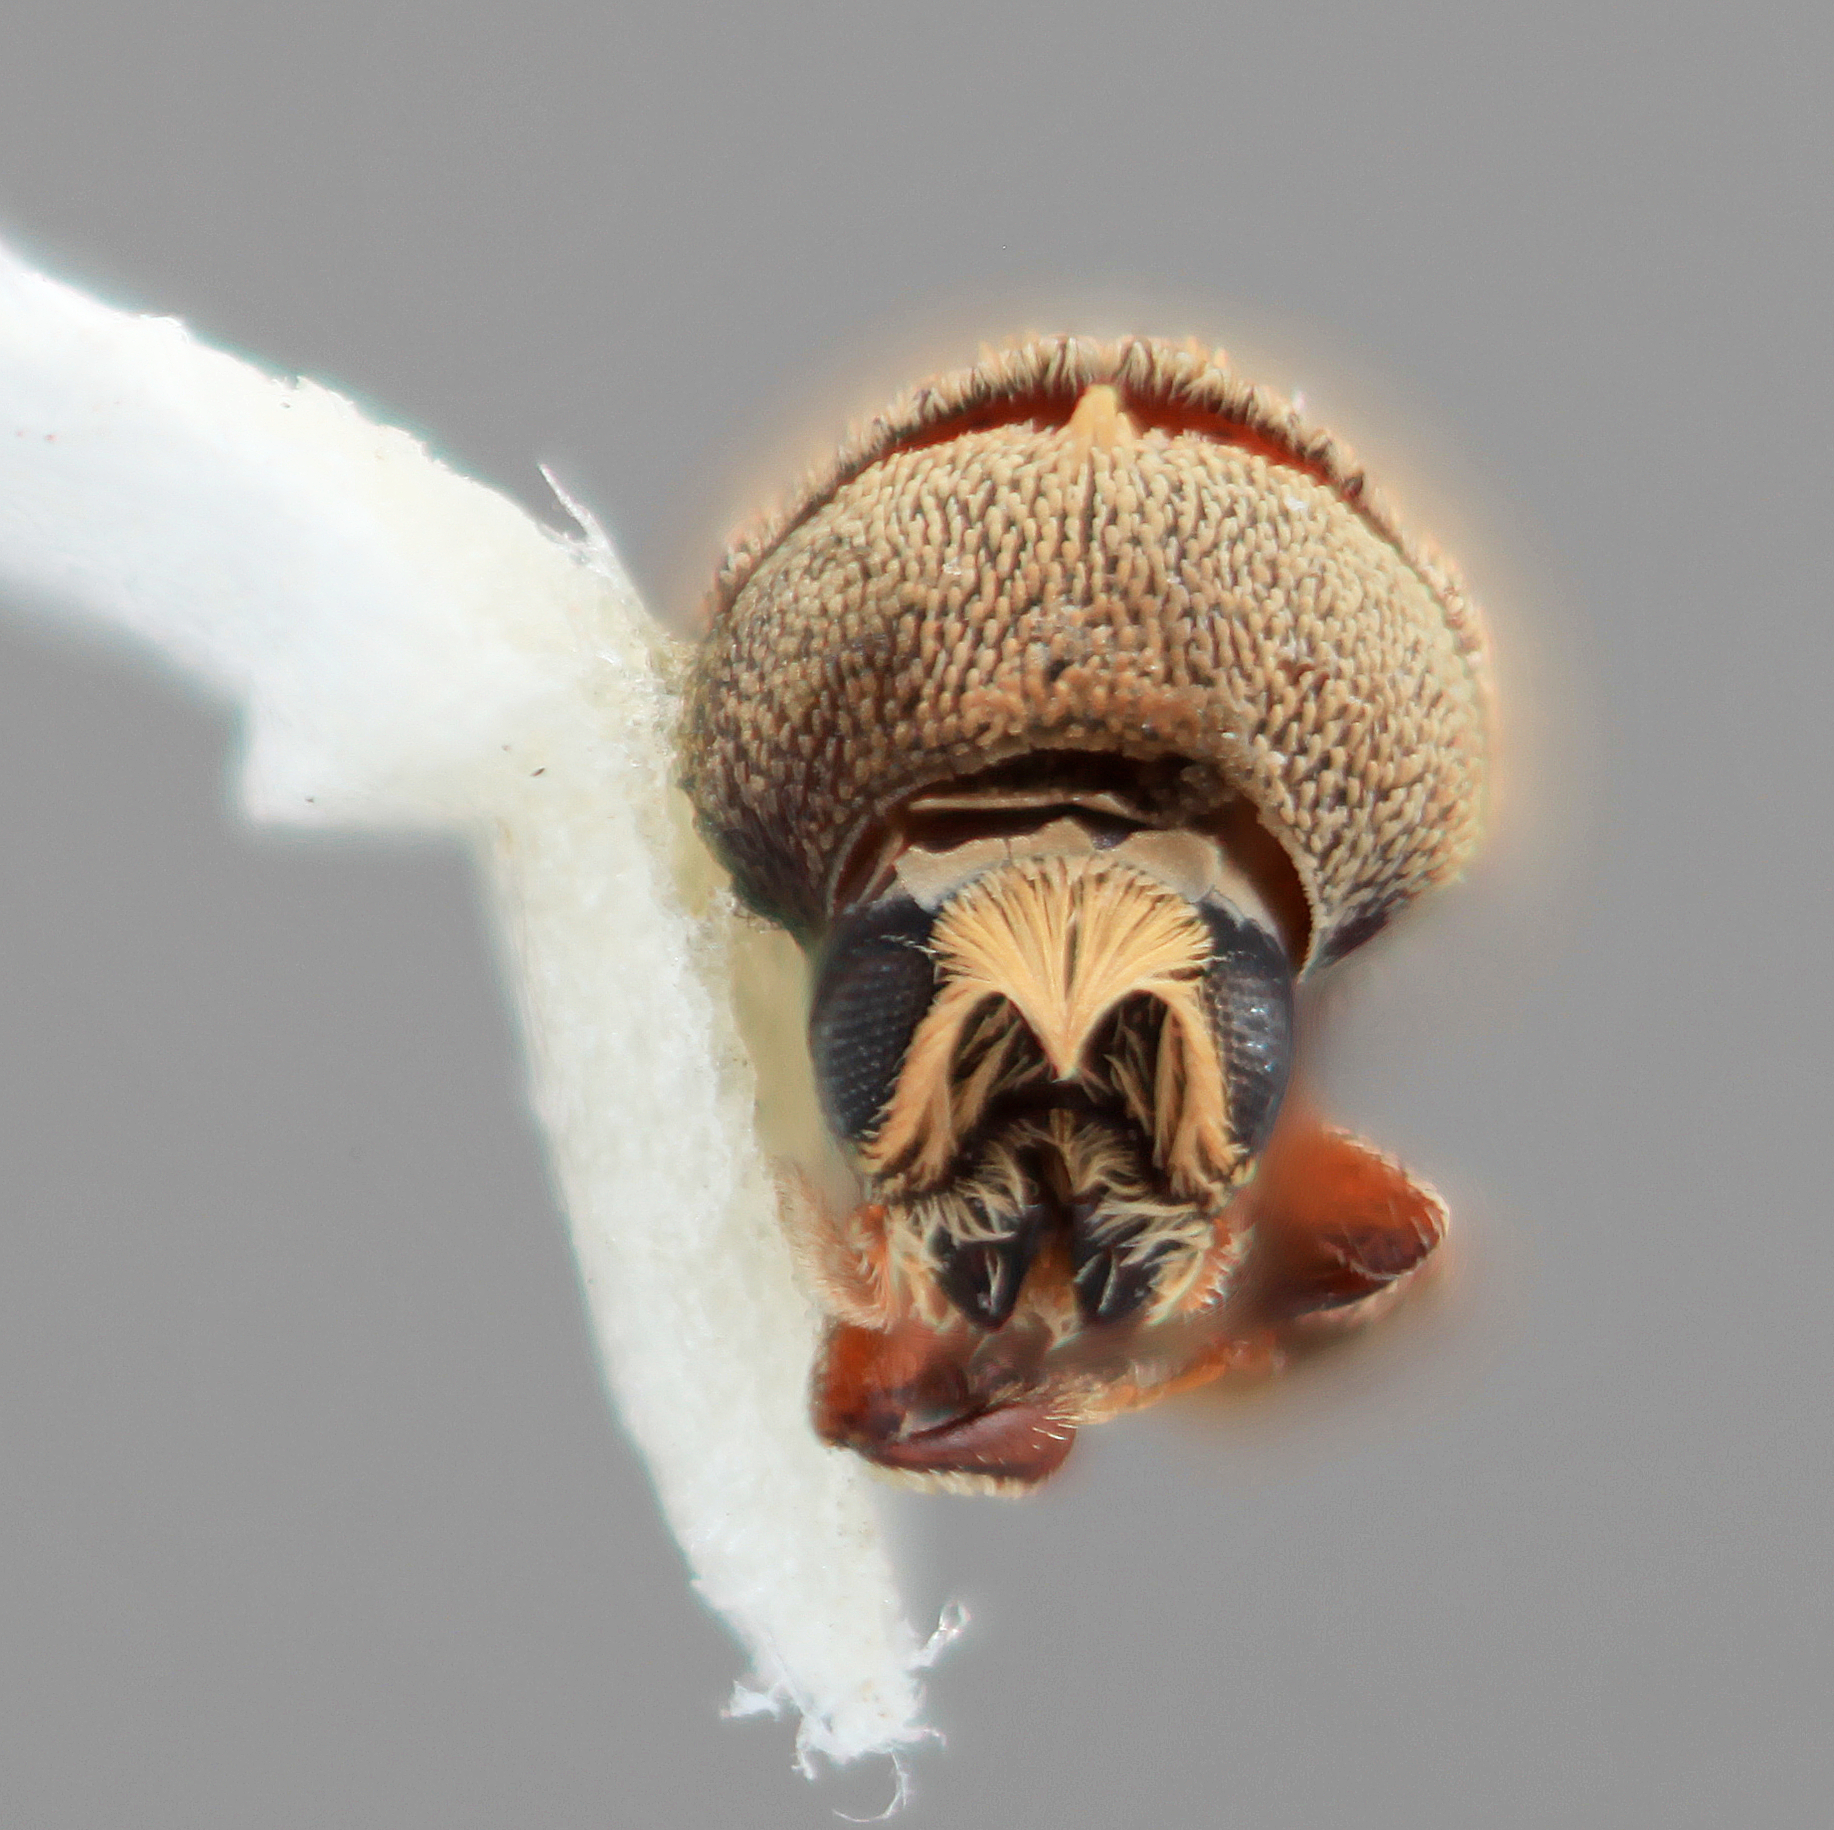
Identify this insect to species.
Chaetophloeus andinus
